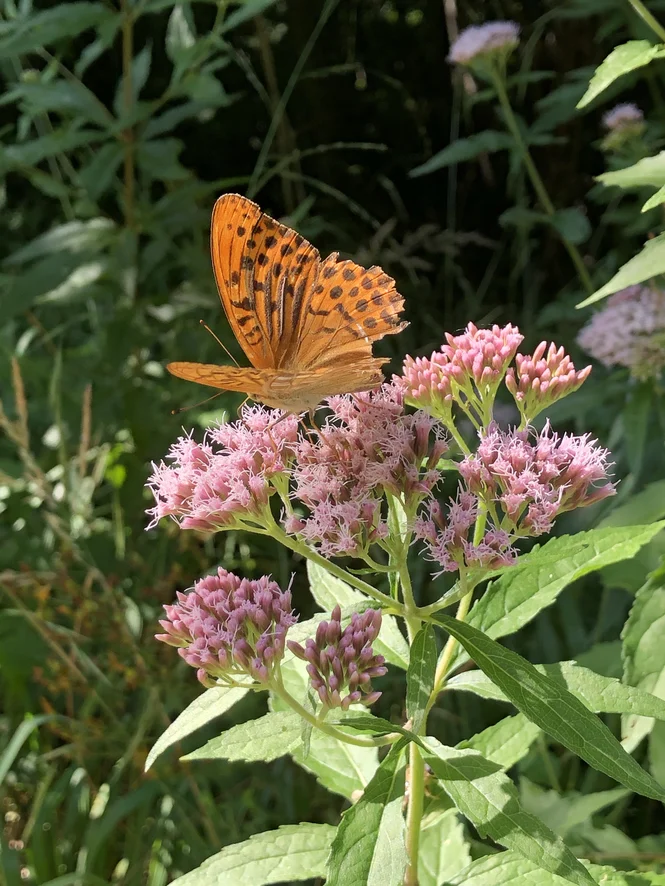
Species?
Argynnis paphia
